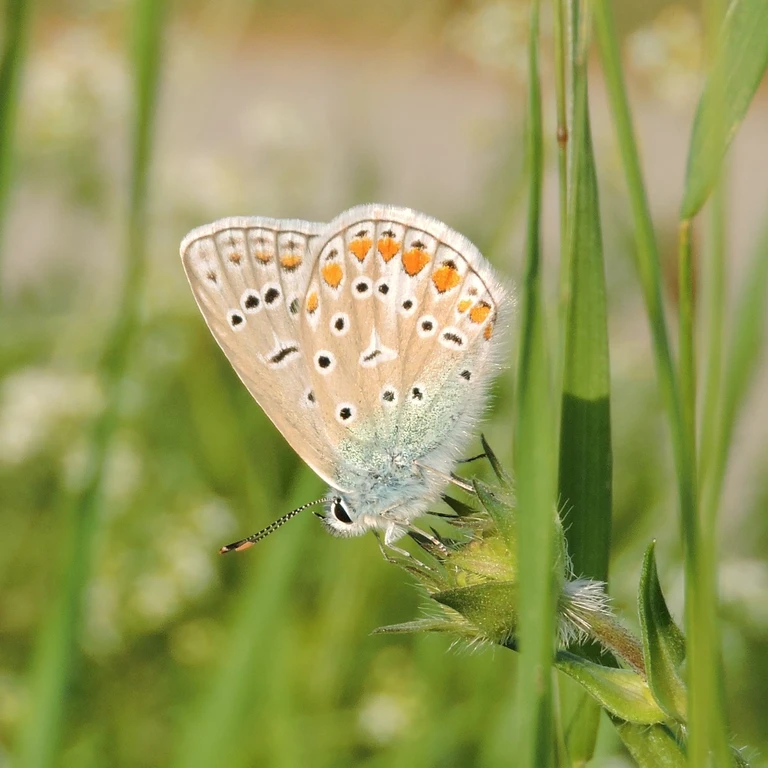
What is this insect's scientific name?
Polyommatus icarus
